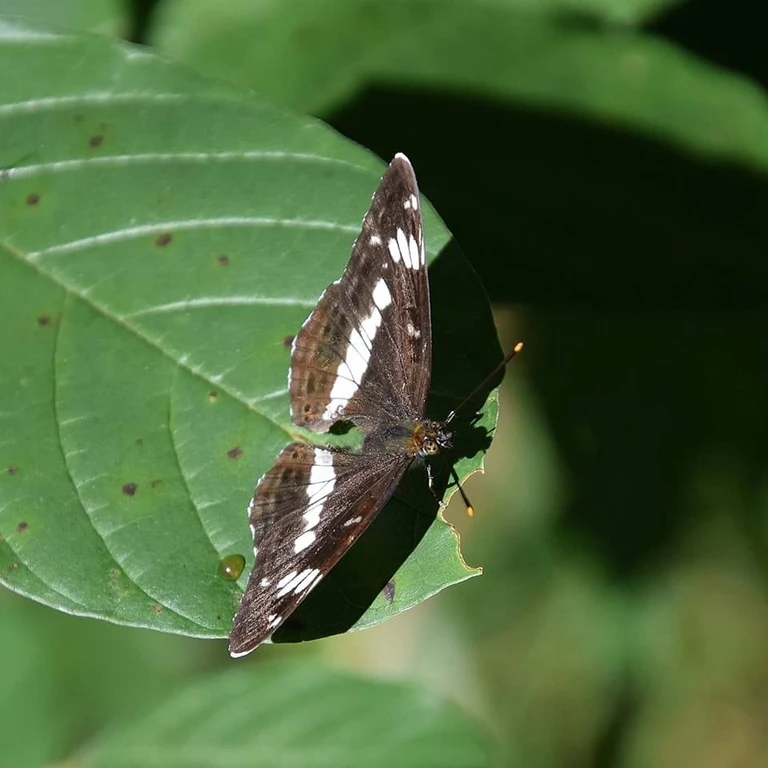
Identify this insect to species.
Limenitis camilla (also Ladoga camilla)
